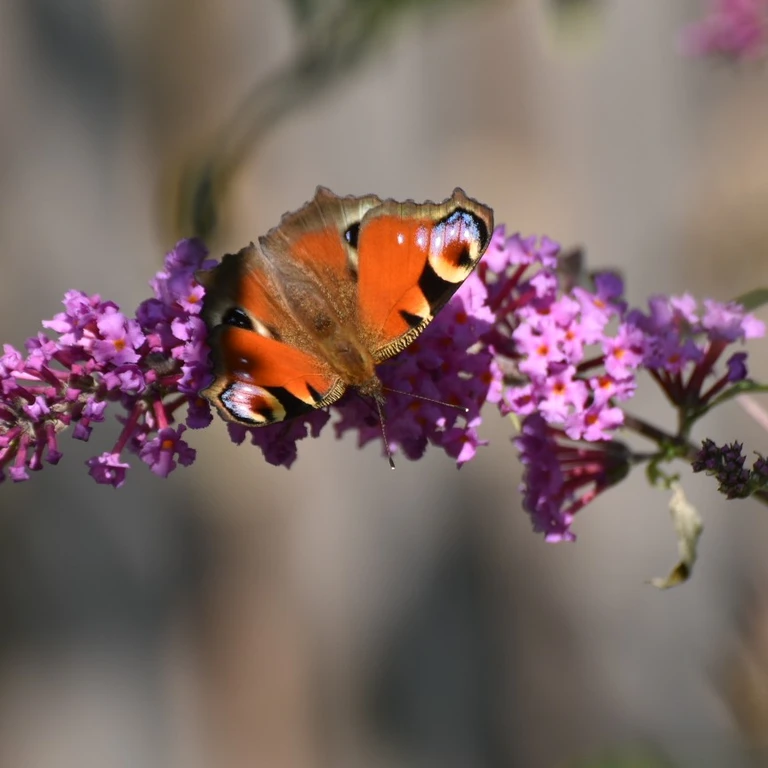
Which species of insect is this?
Aglais io
